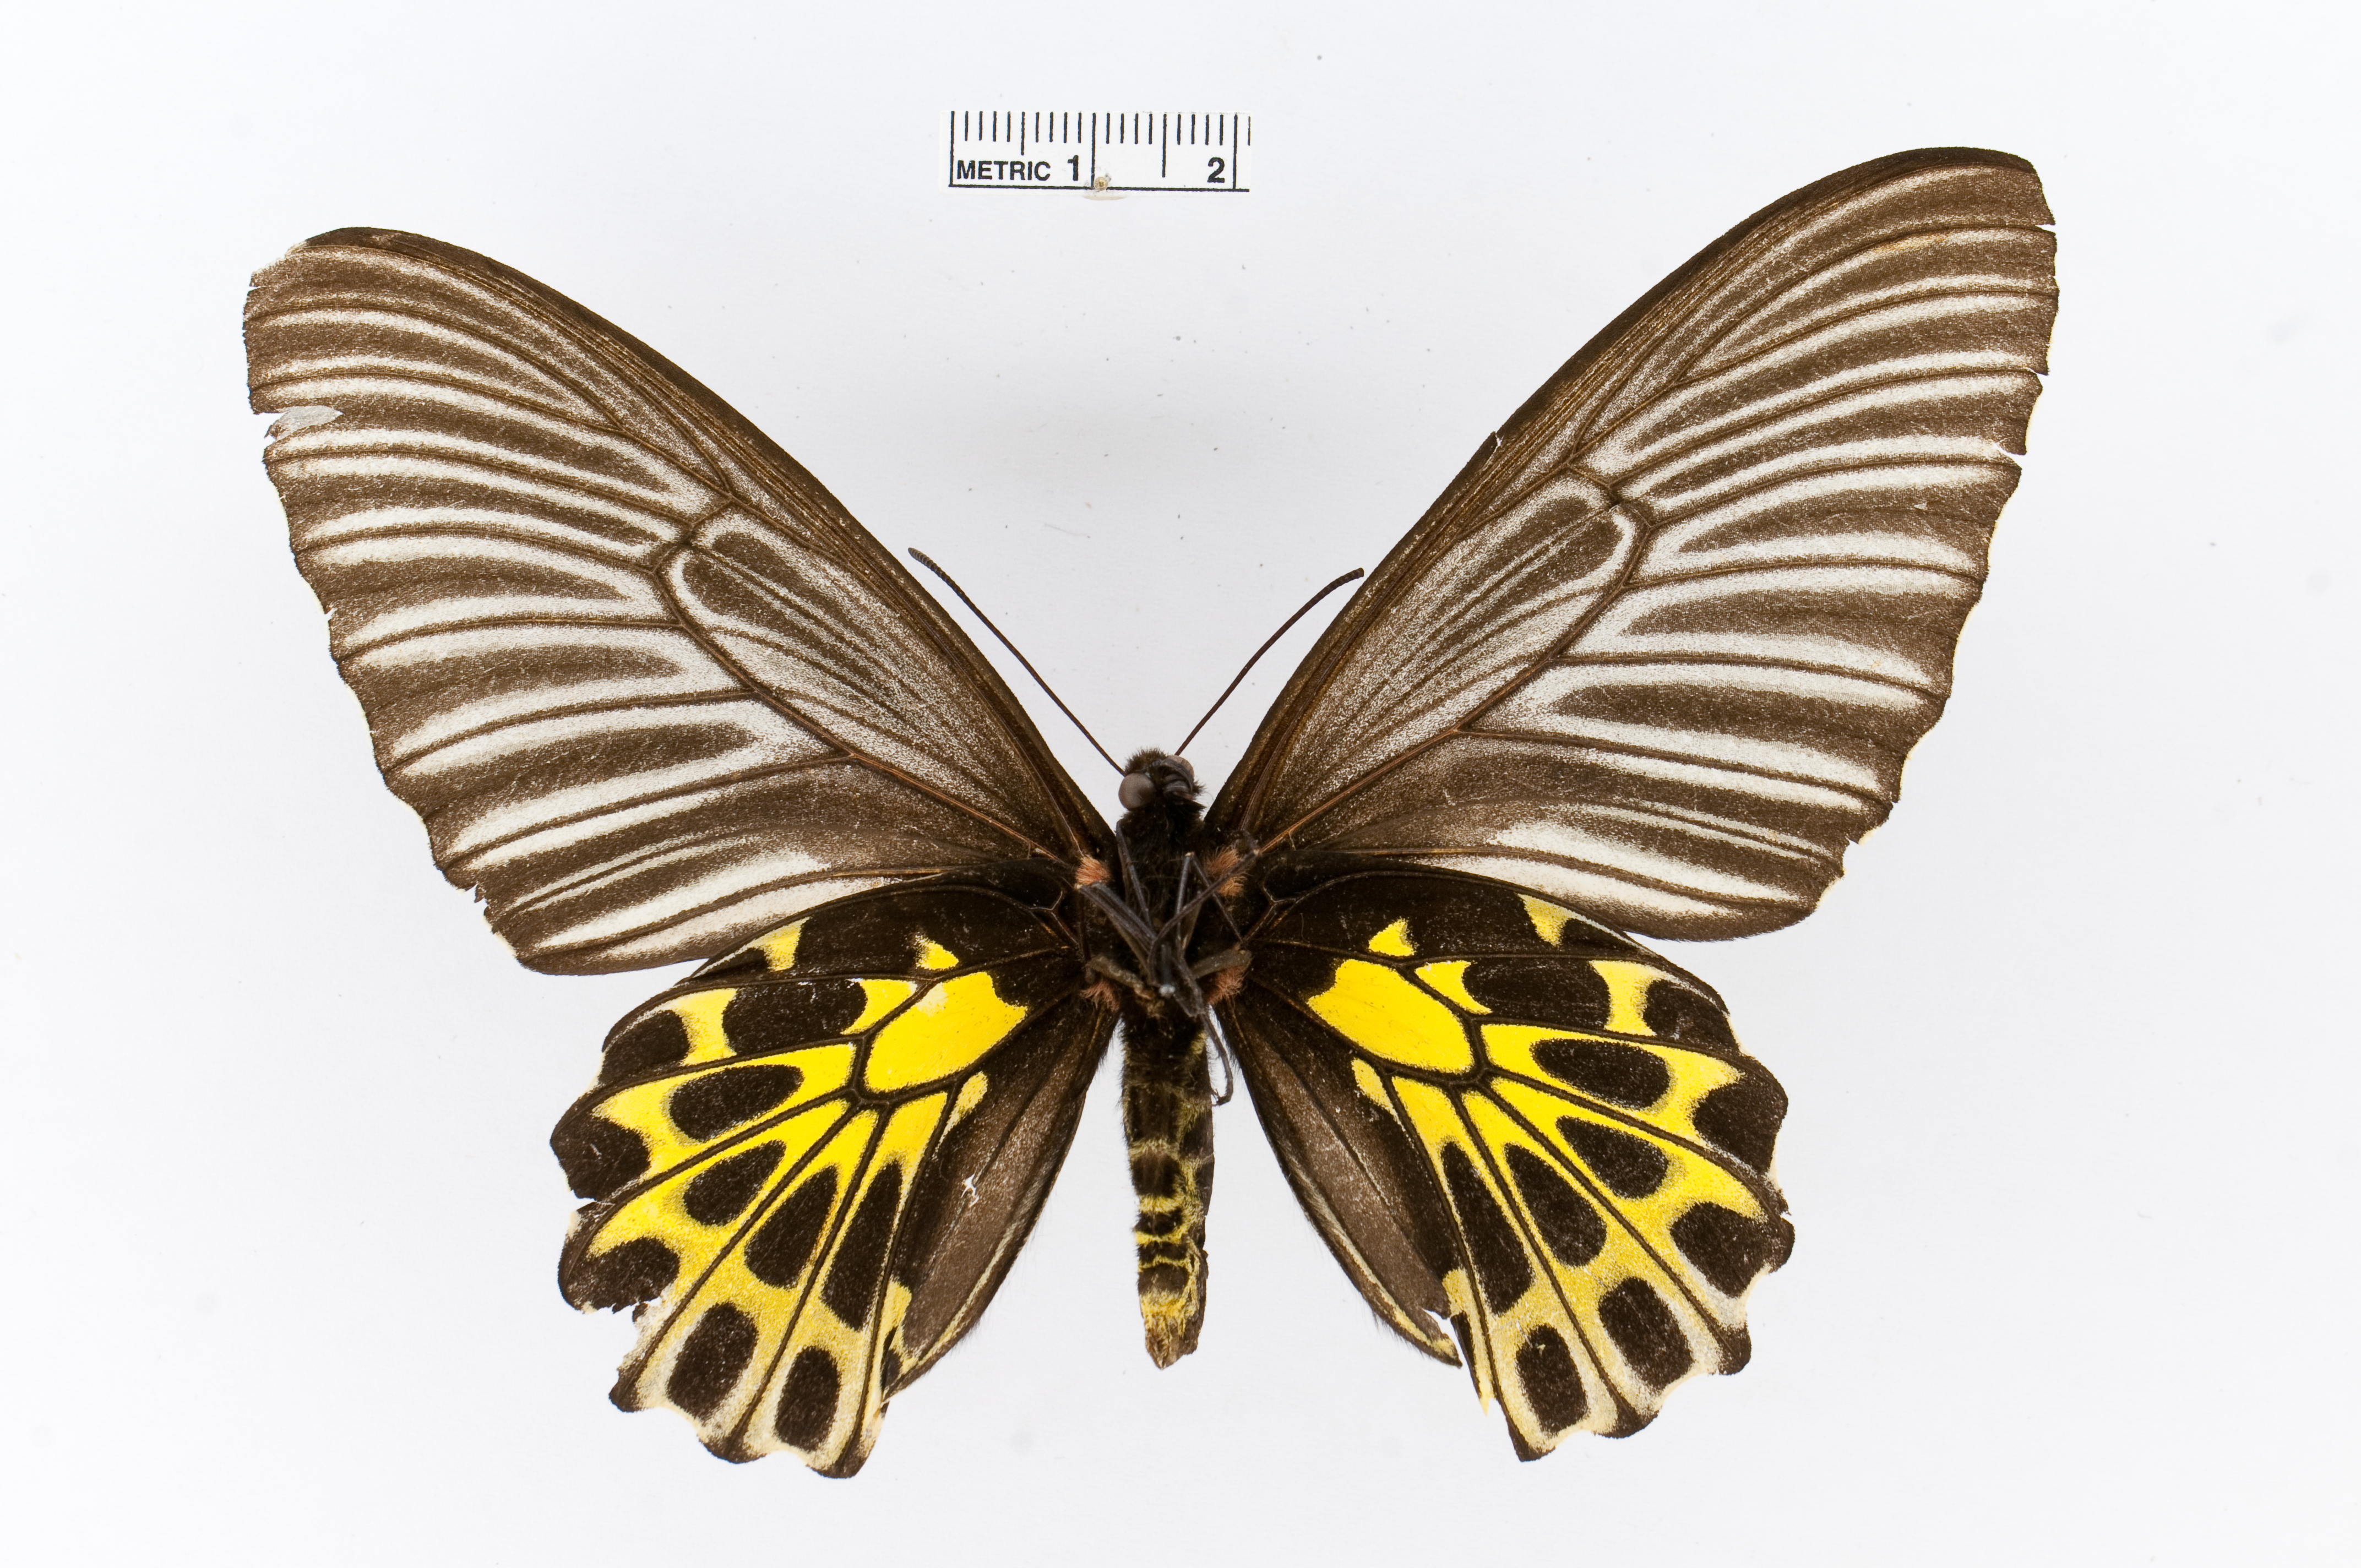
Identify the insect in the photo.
Troides aeacus
